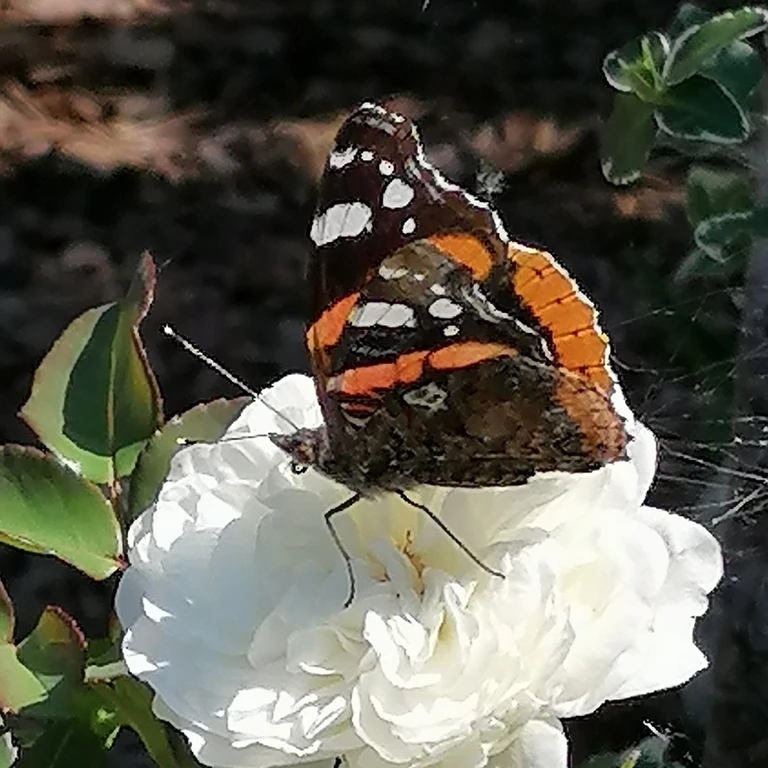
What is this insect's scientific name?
Vanessa atalanta
